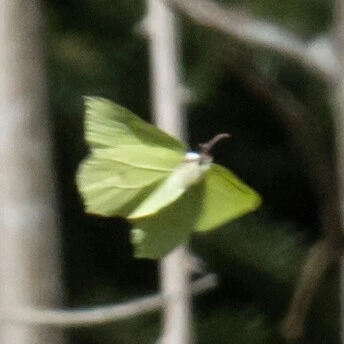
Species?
Gonepteryx rhamni
